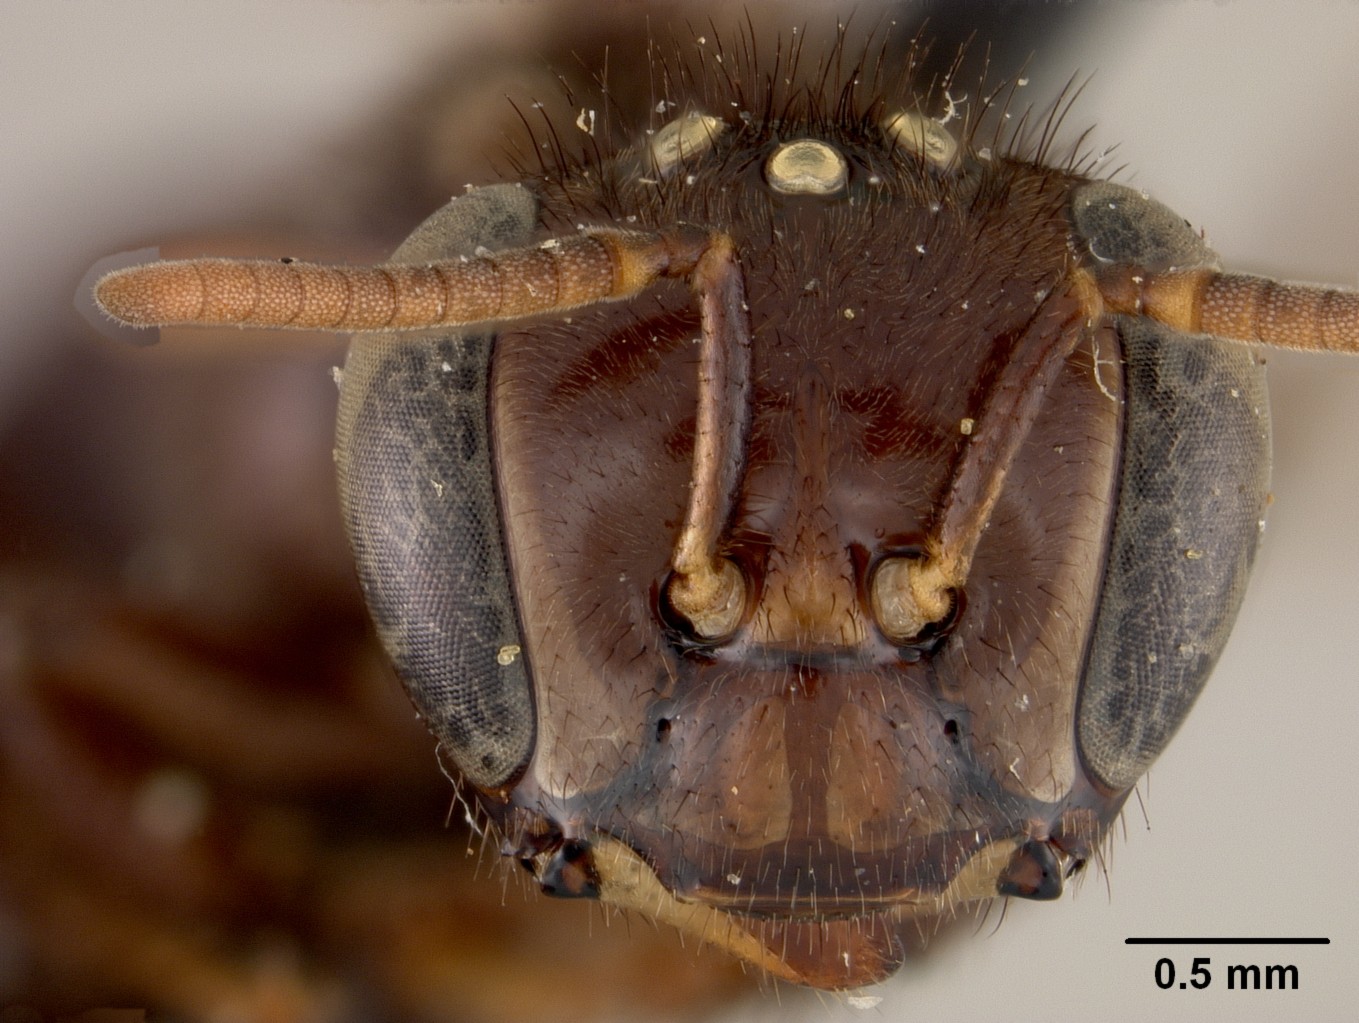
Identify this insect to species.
Trigona cupina
